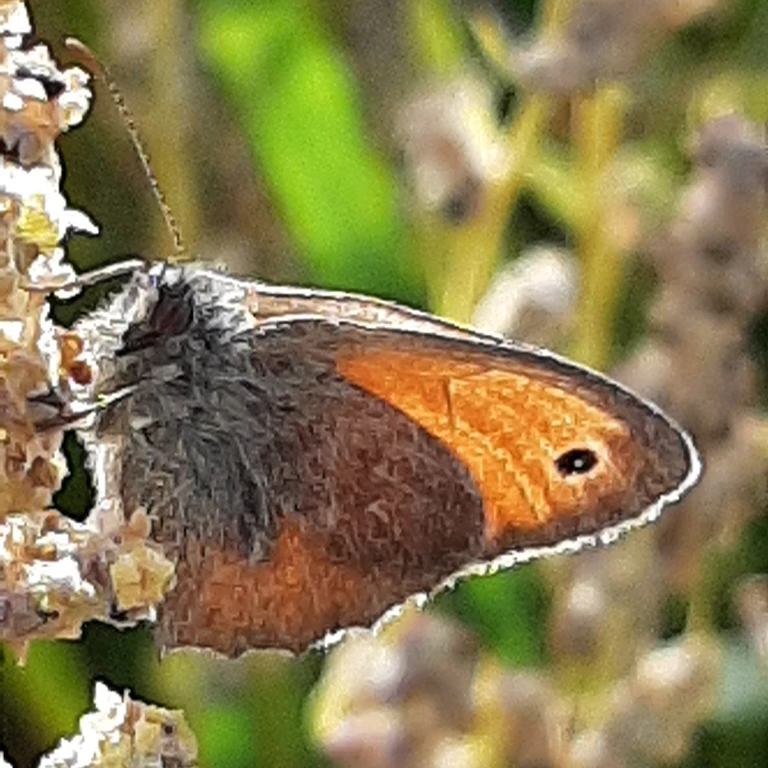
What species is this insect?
Coenonympha pamphilus
